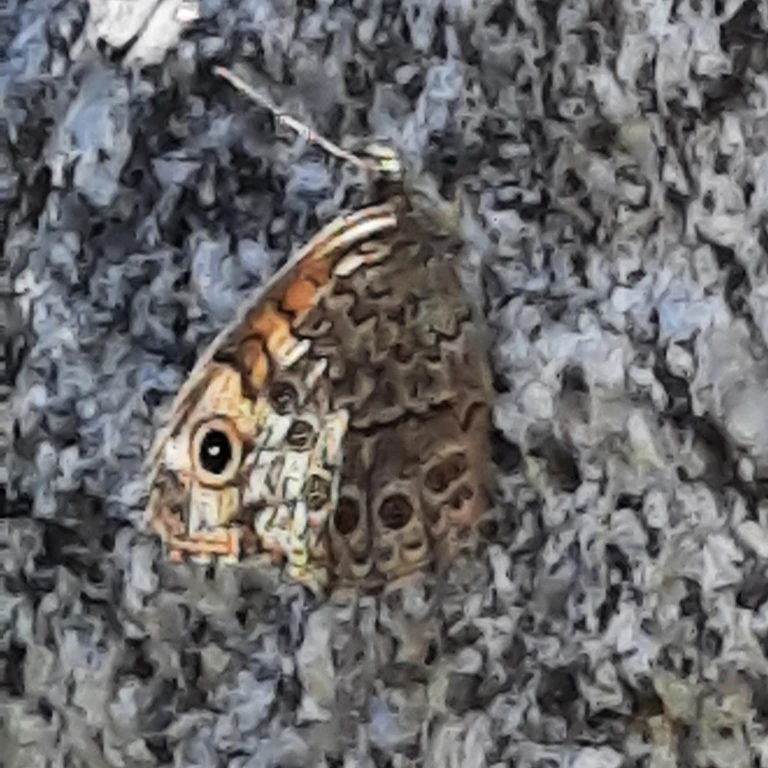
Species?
Lasiommata megera (also Pararge megera)
